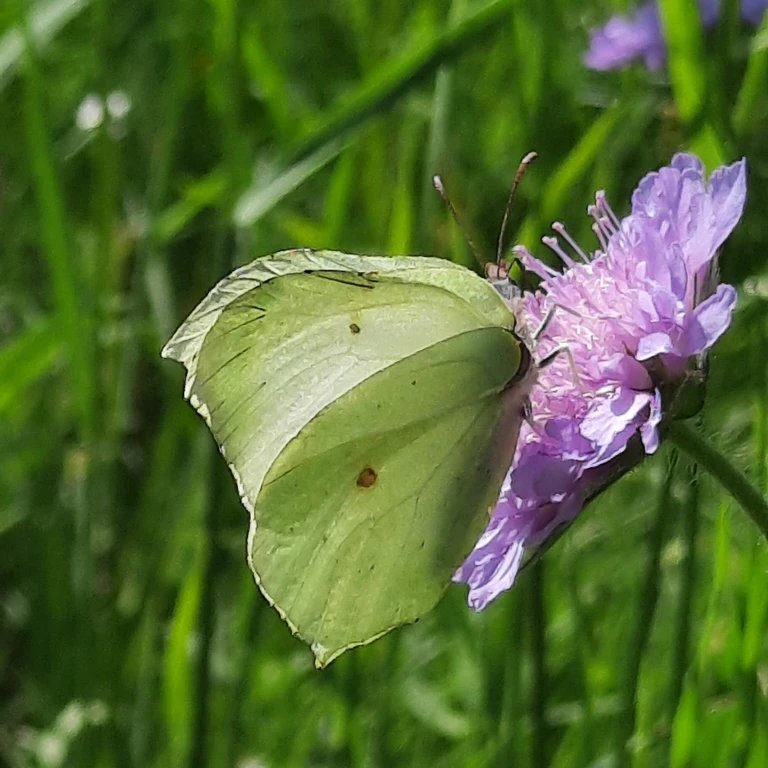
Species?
Gonepteryx rhamni
